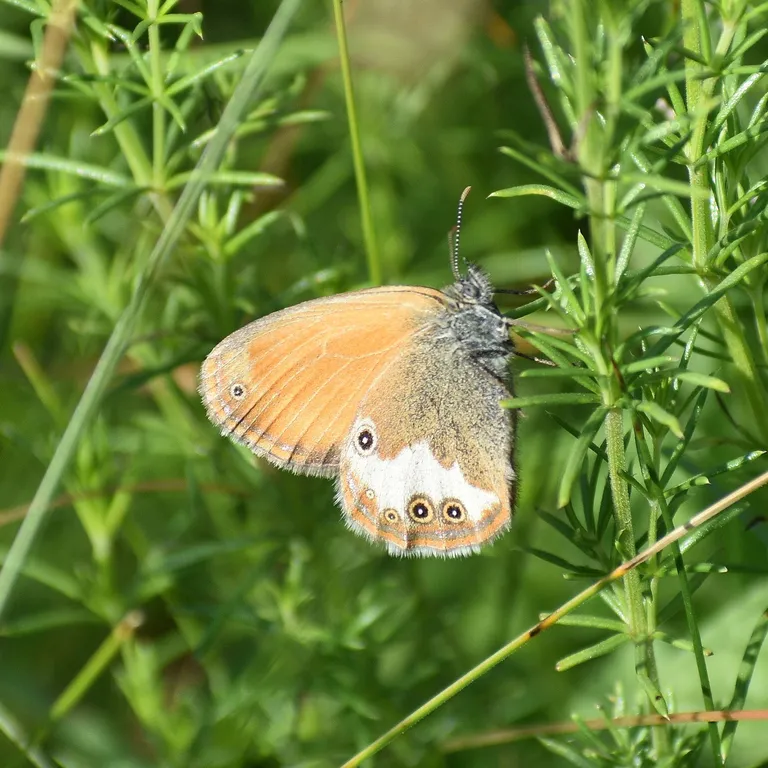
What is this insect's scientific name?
Coenonympha arcania
